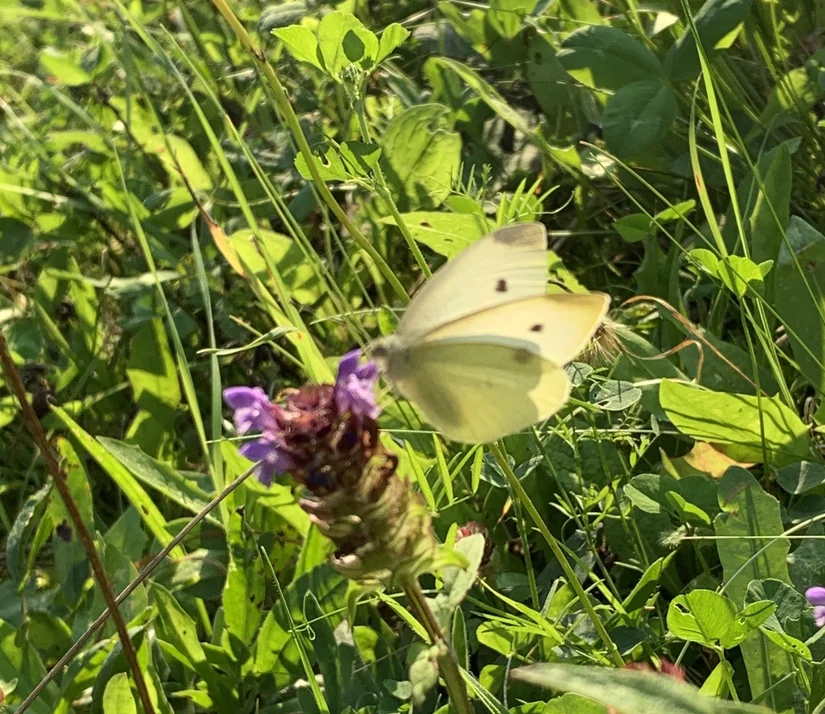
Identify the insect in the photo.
Pieris rapae
